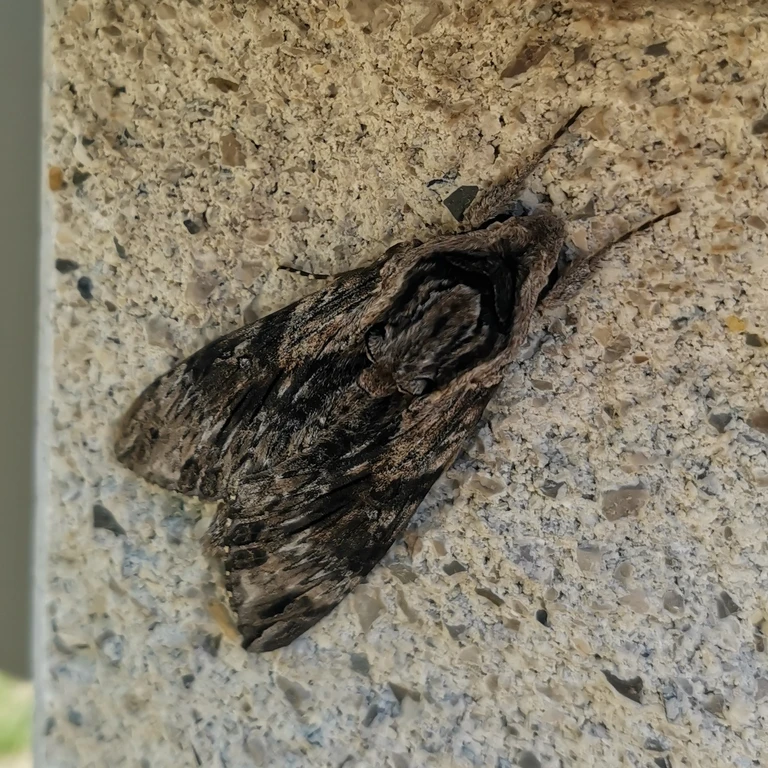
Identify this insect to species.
Agrius convolvuli
